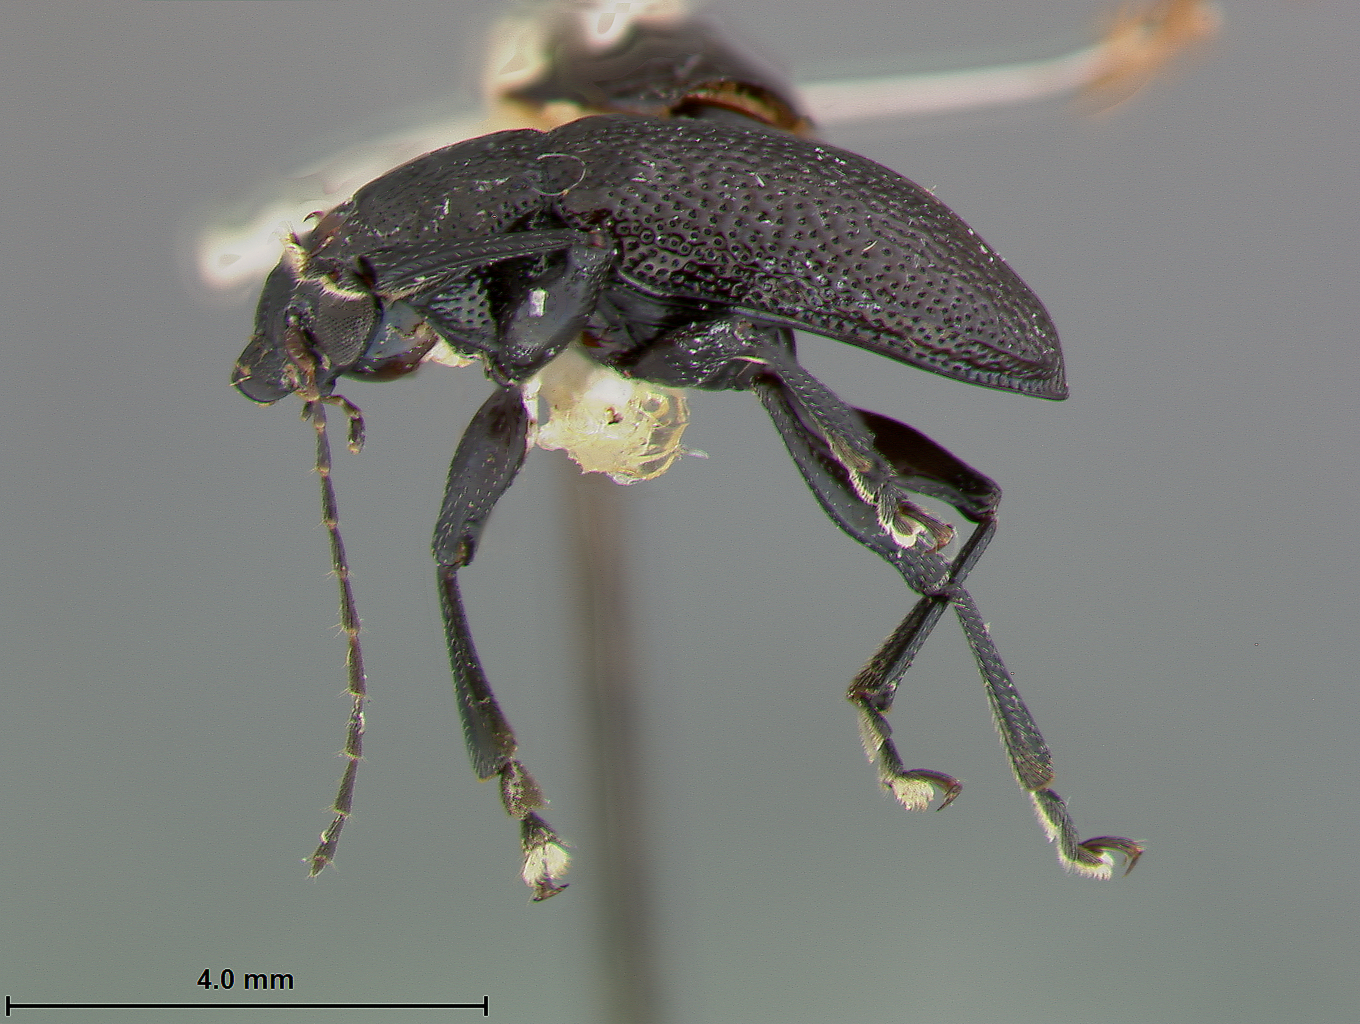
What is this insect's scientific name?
Exochognathus limbatus
